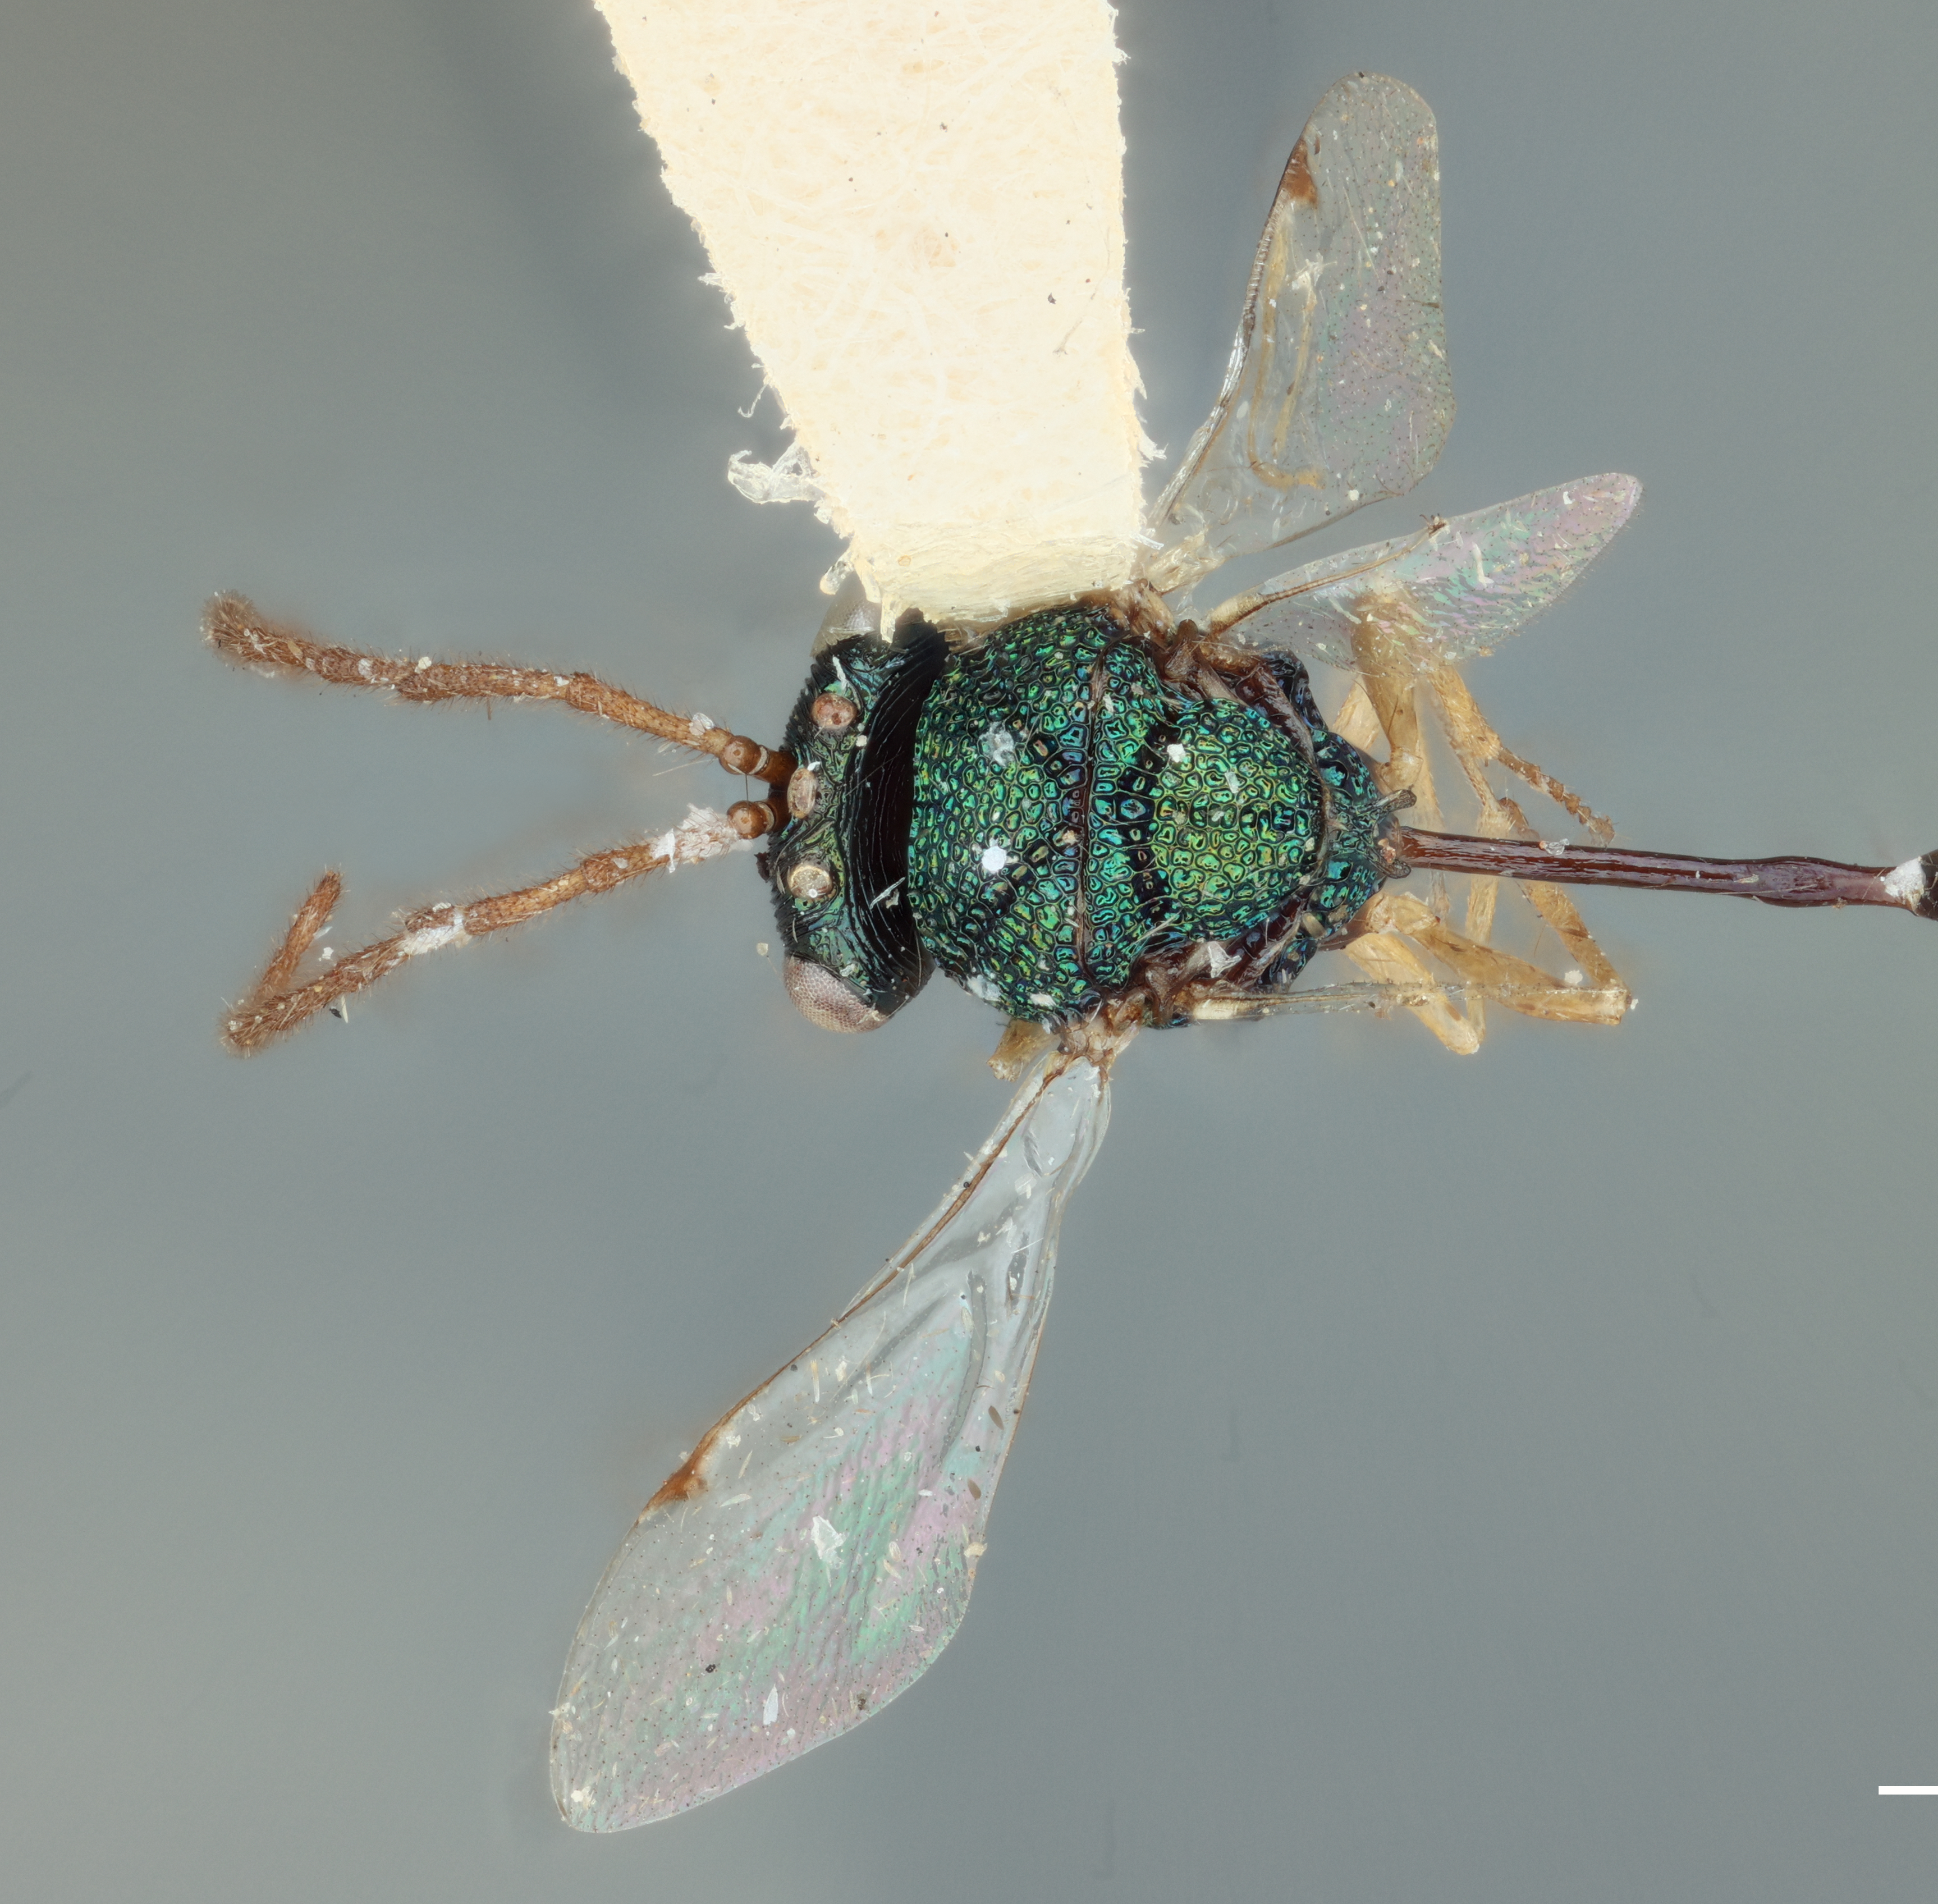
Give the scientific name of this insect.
Stilbula carolinensis
